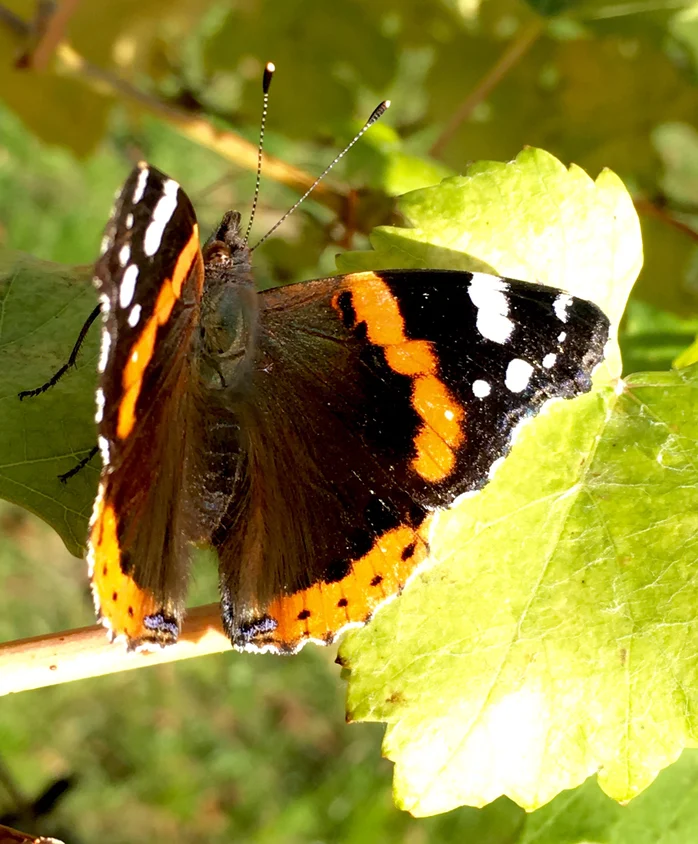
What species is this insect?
Vanessa atalanta
